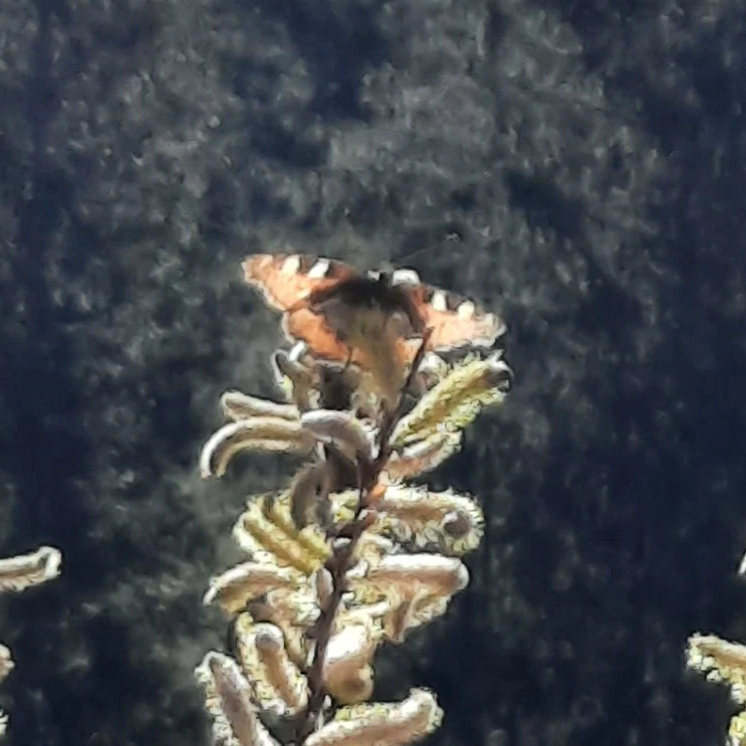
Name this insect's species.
Aglais urticae
